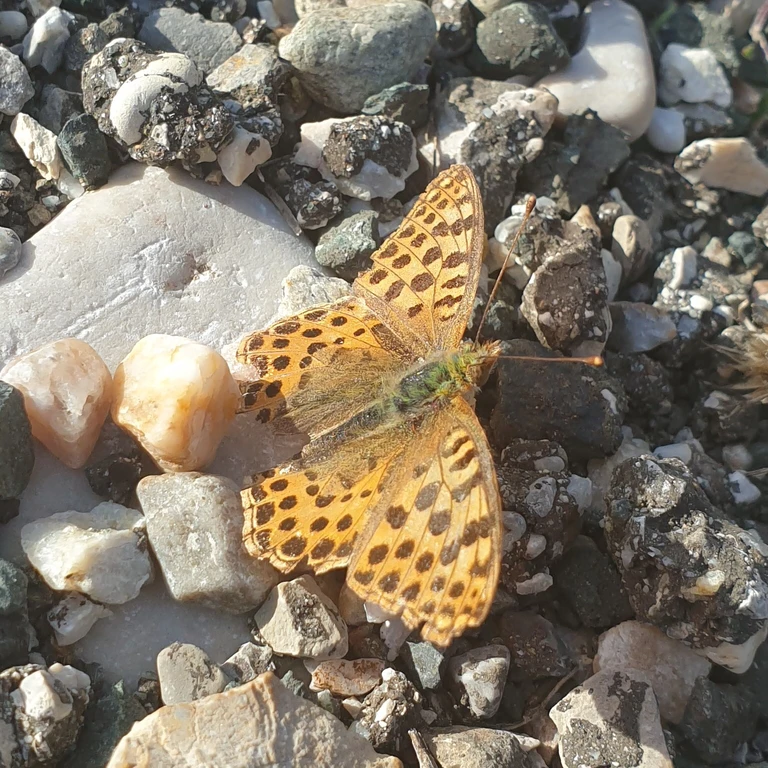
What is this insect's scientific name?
Issoria lathonia
